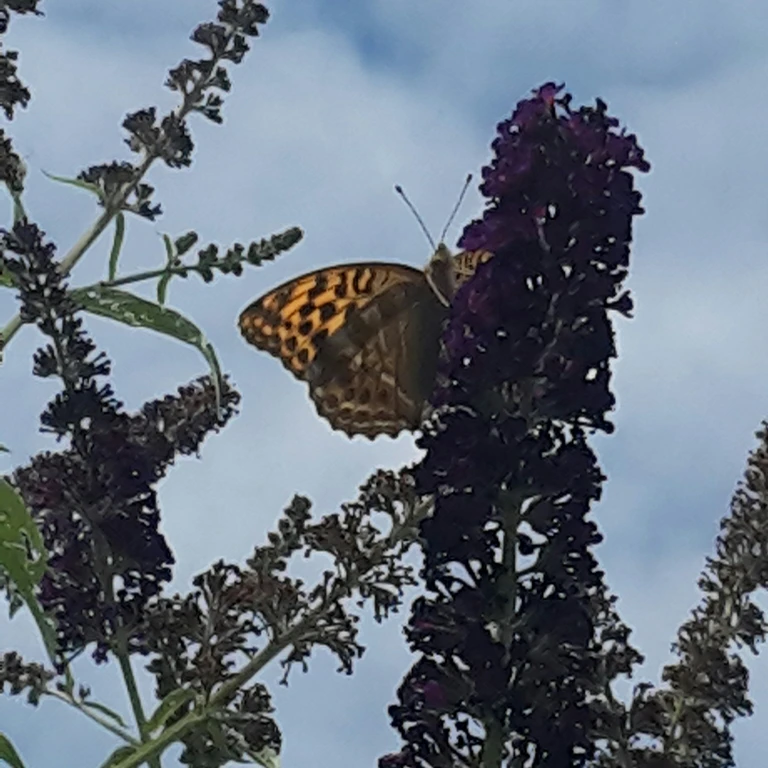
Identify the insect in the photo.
Argynnis paphia
